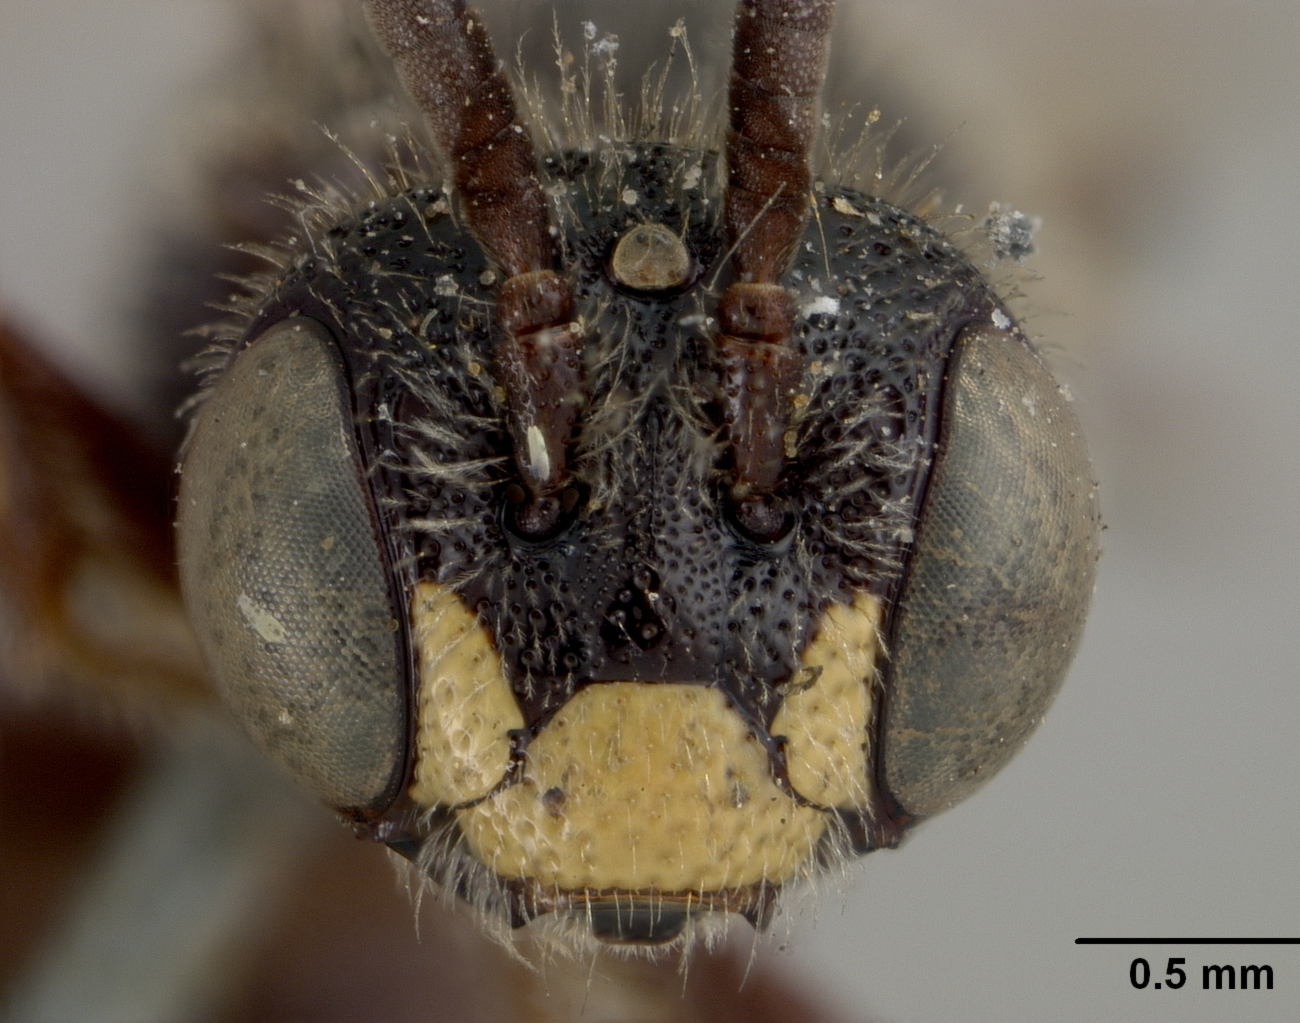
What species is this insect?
Panurgus picipes
